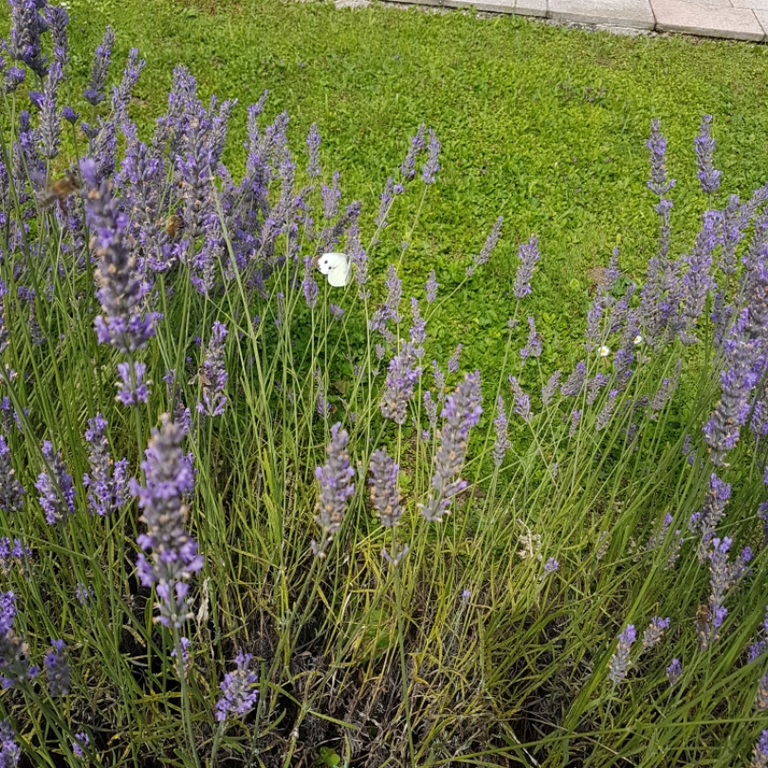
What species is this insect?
Pieris brassicae
